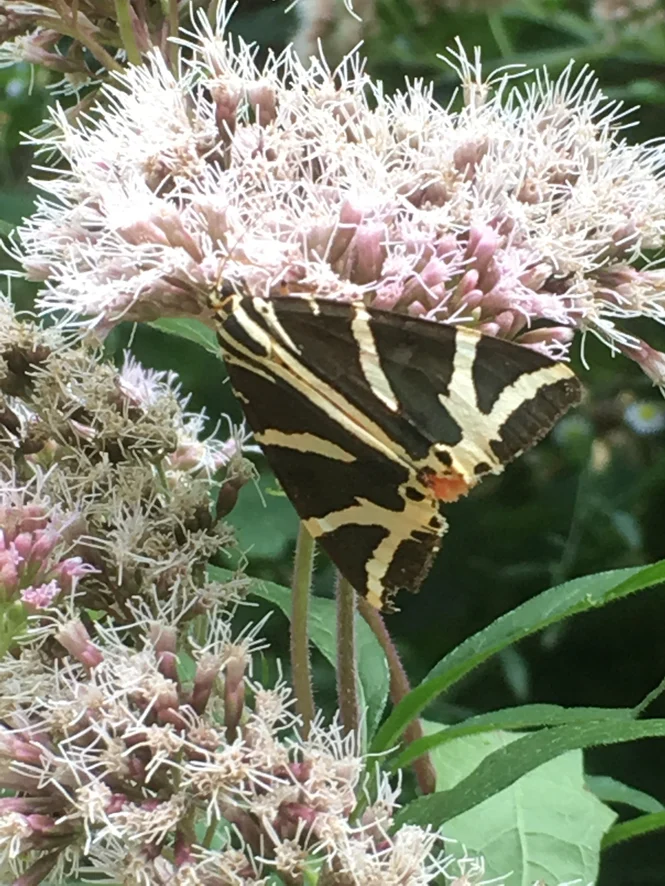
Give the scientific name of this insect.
Euplagia quadripunctaria
